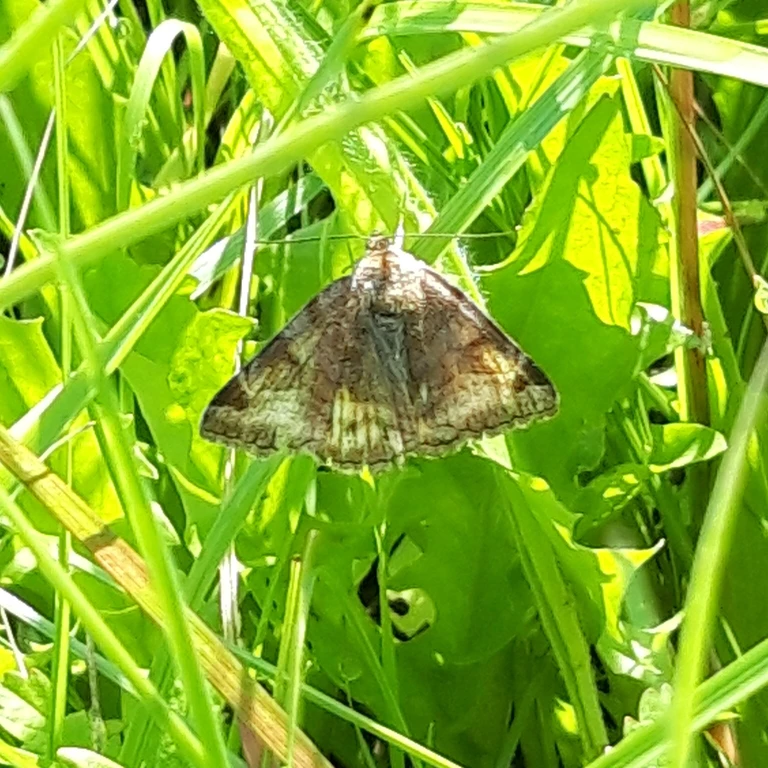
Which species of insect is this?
Euclidia glyphica
